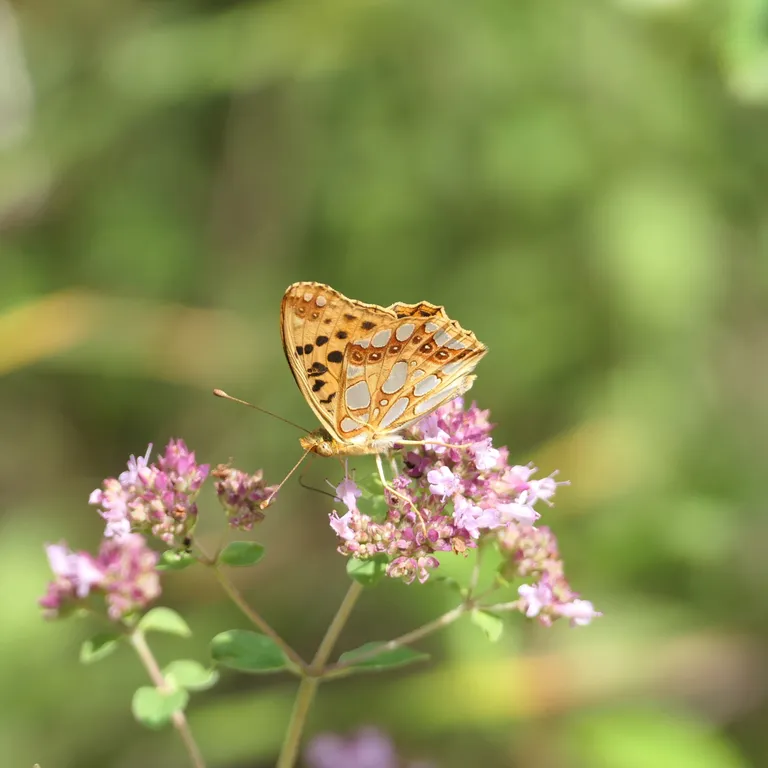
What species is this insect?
Issoria lathonia
